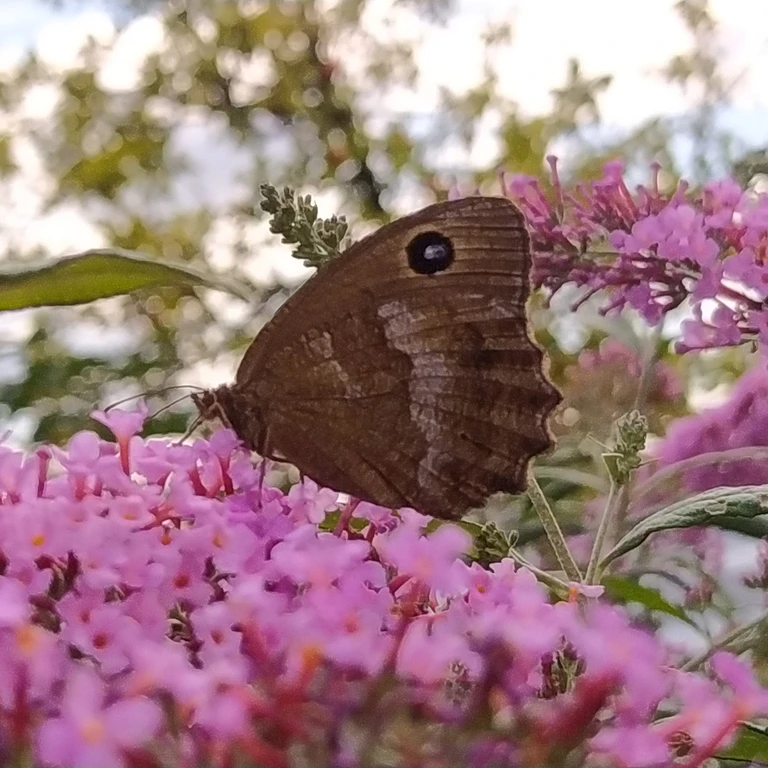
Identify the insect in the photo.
Minois dryas
